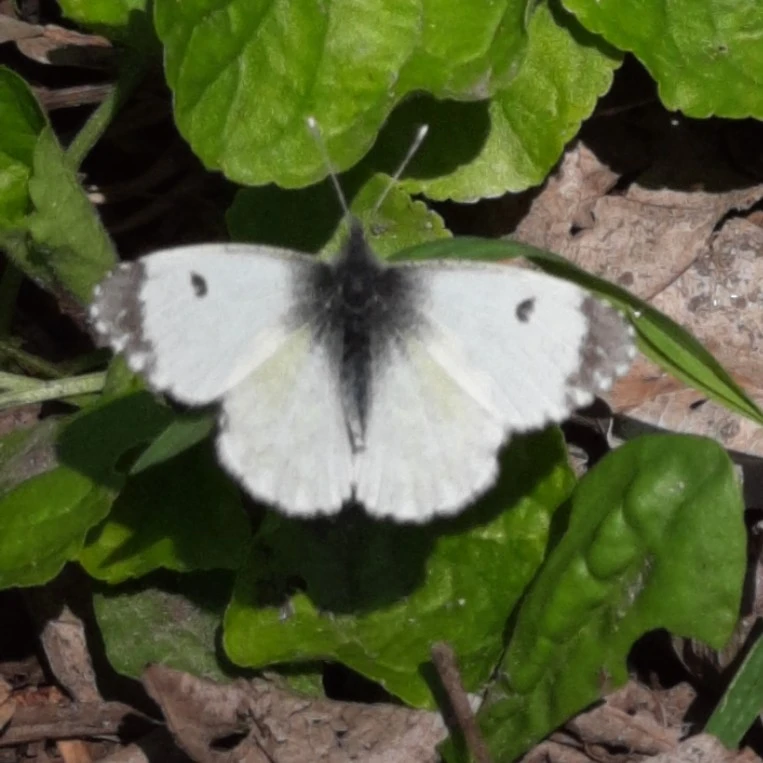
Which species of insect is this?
Anthocharis cardamines
